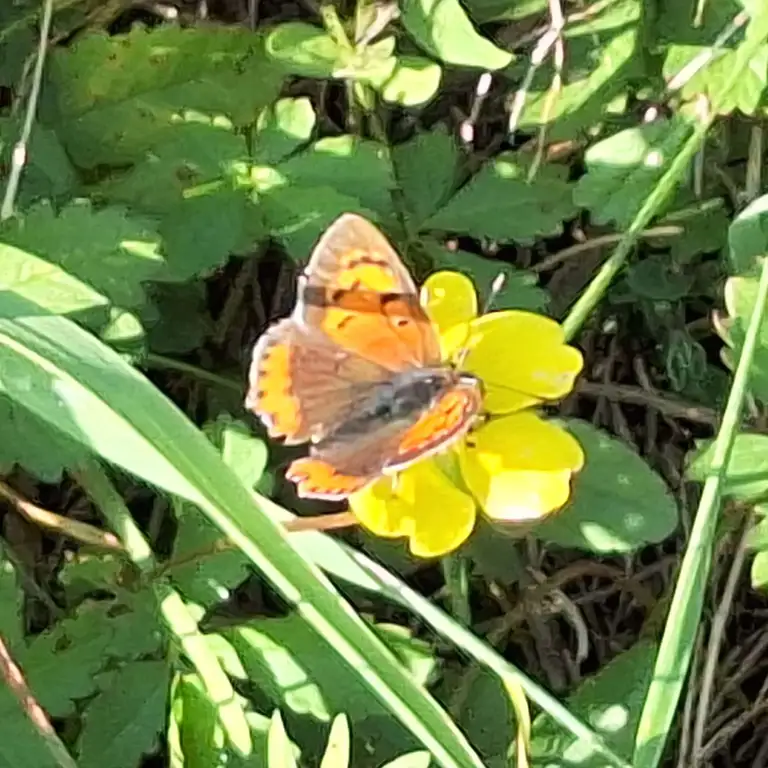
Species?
Lycaena phlaeas
